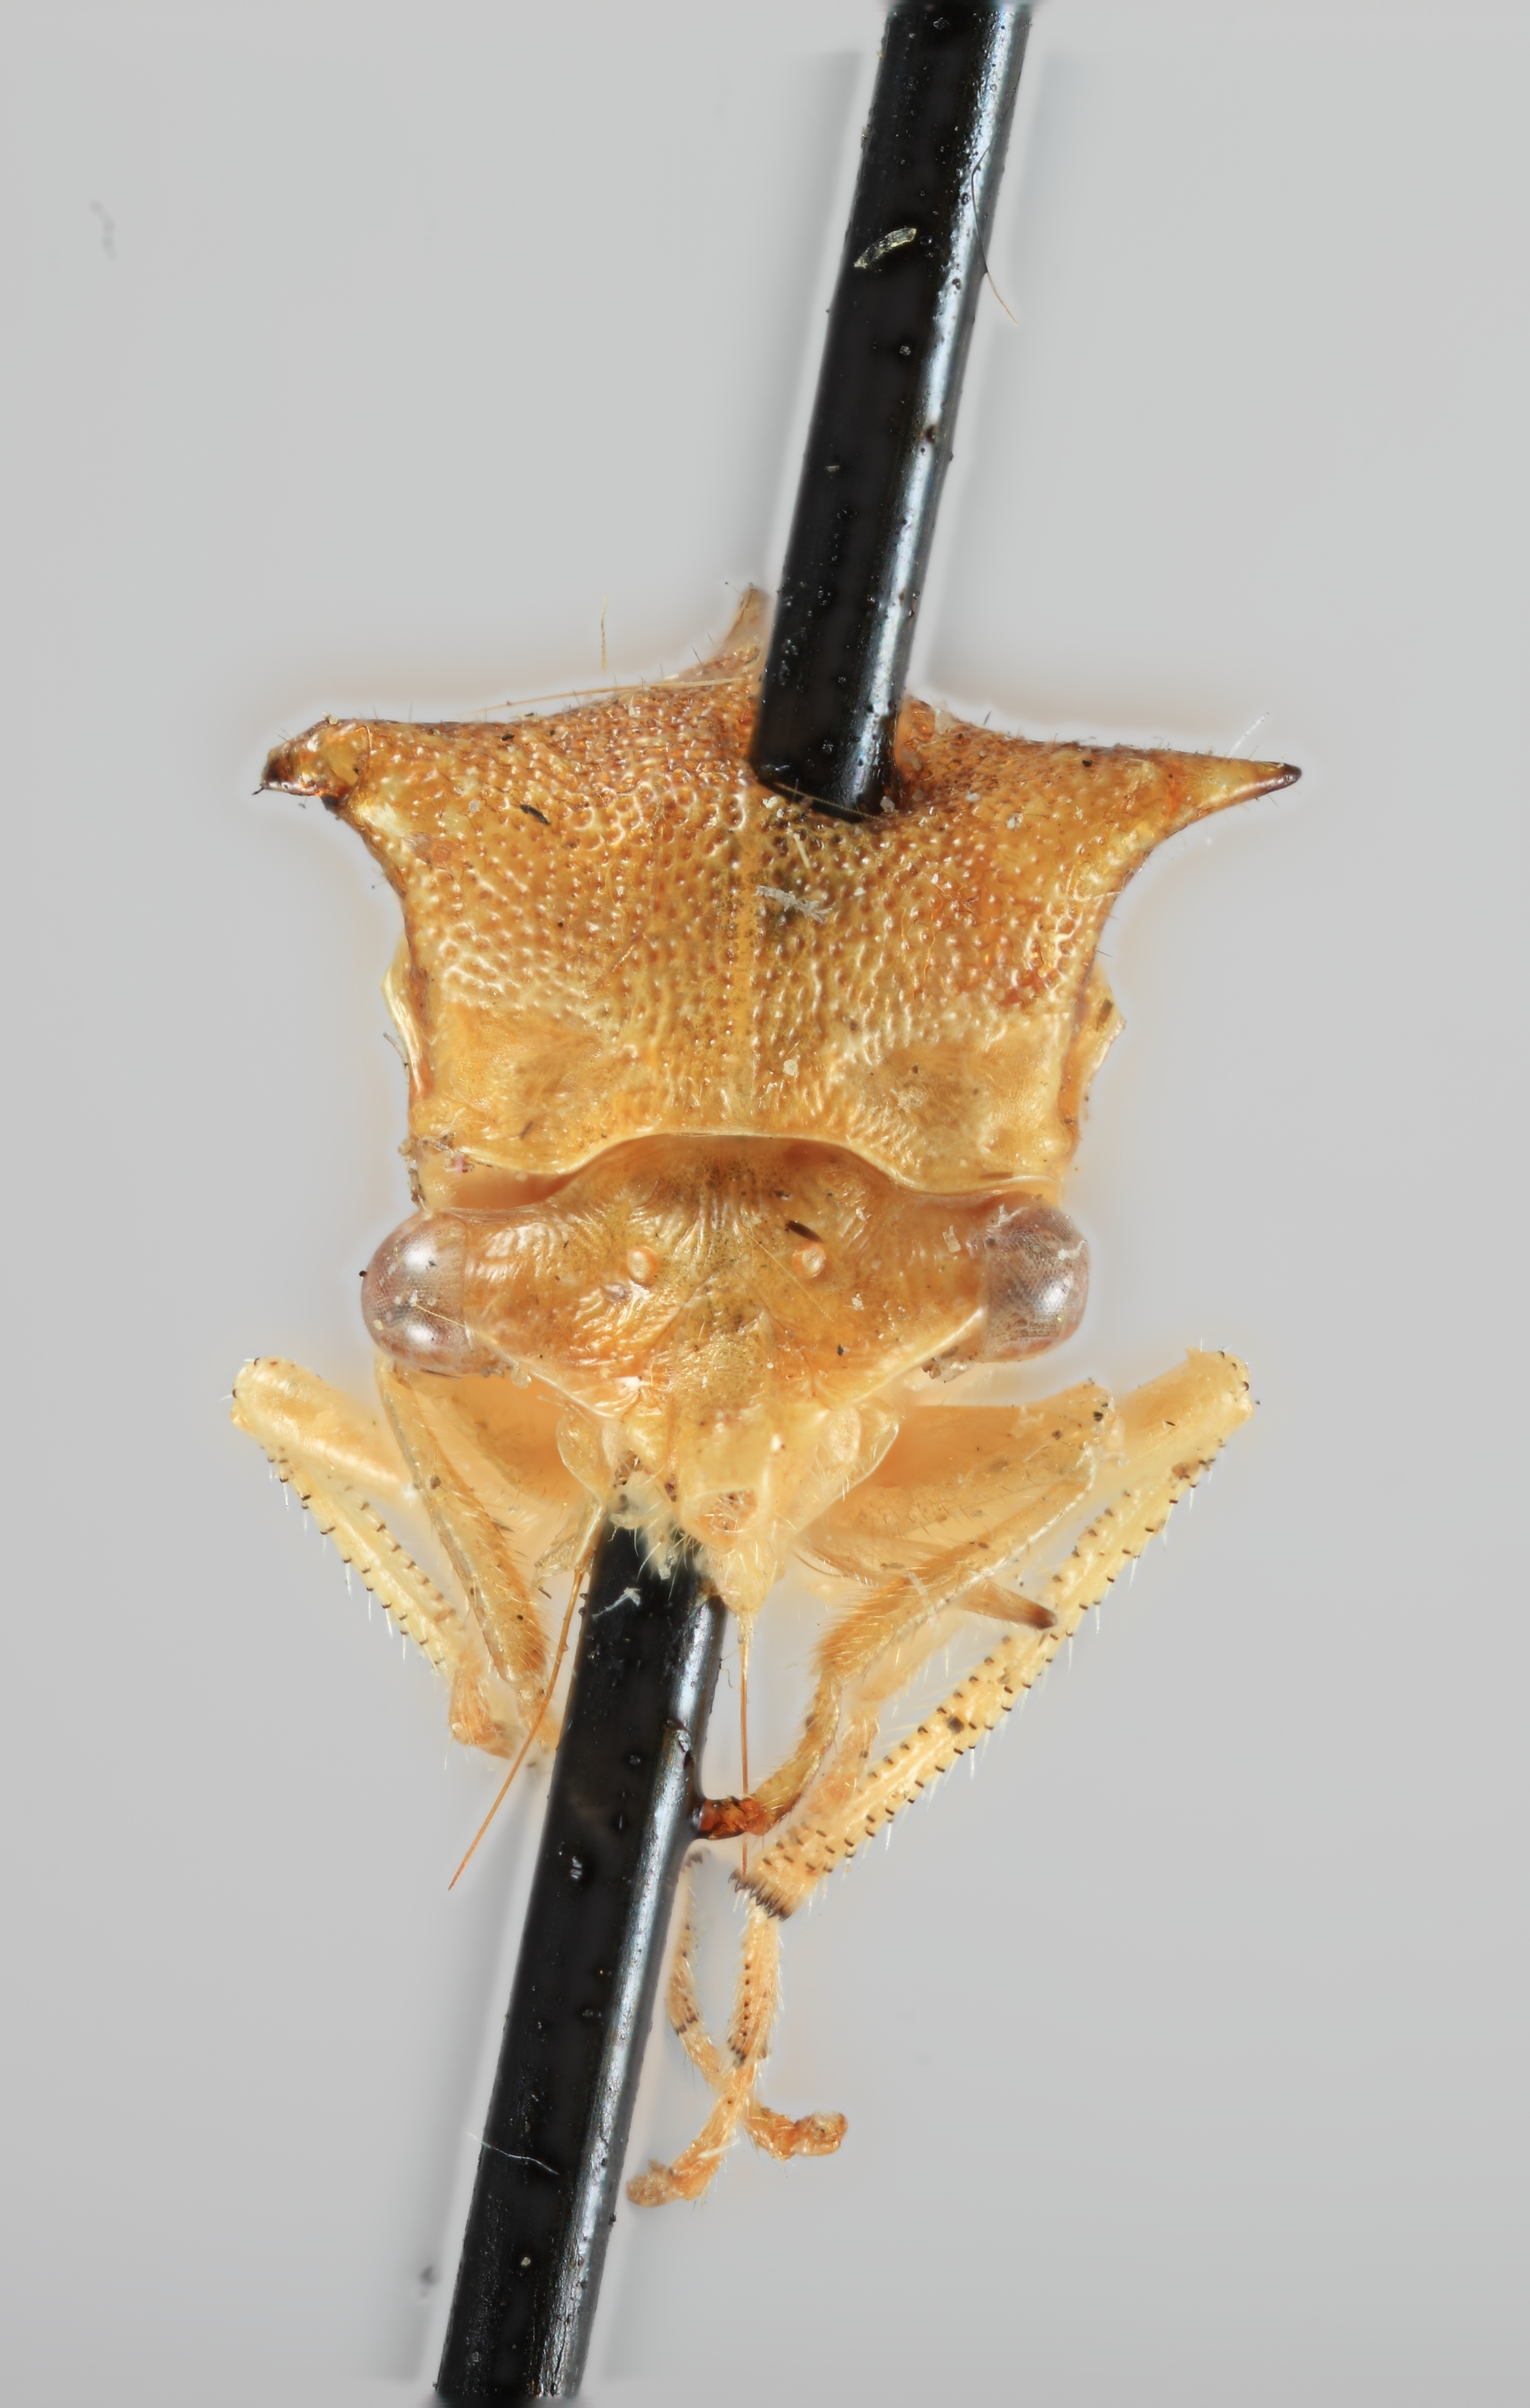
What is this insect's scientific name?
Stictocephala tauriniformis
